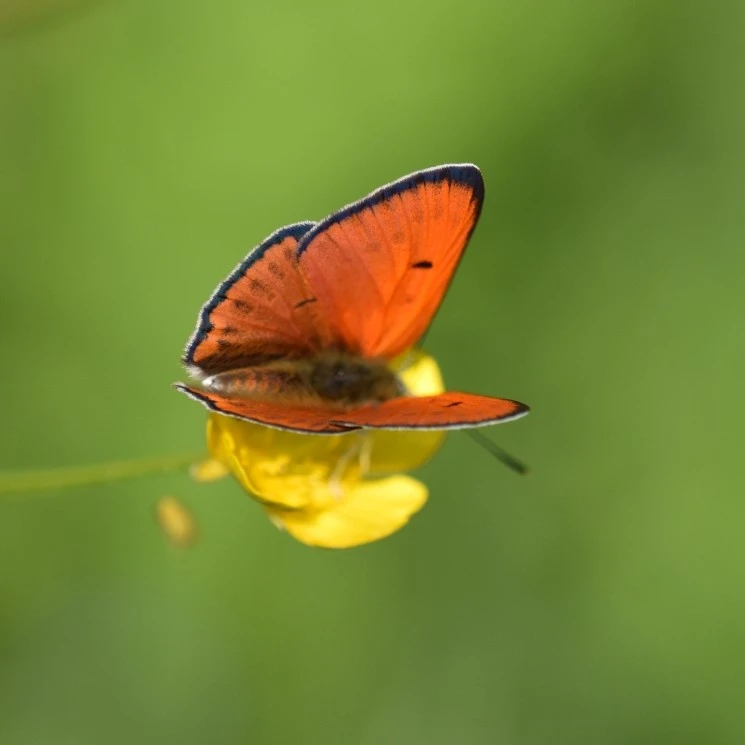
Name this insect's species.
Lycaena dispar
